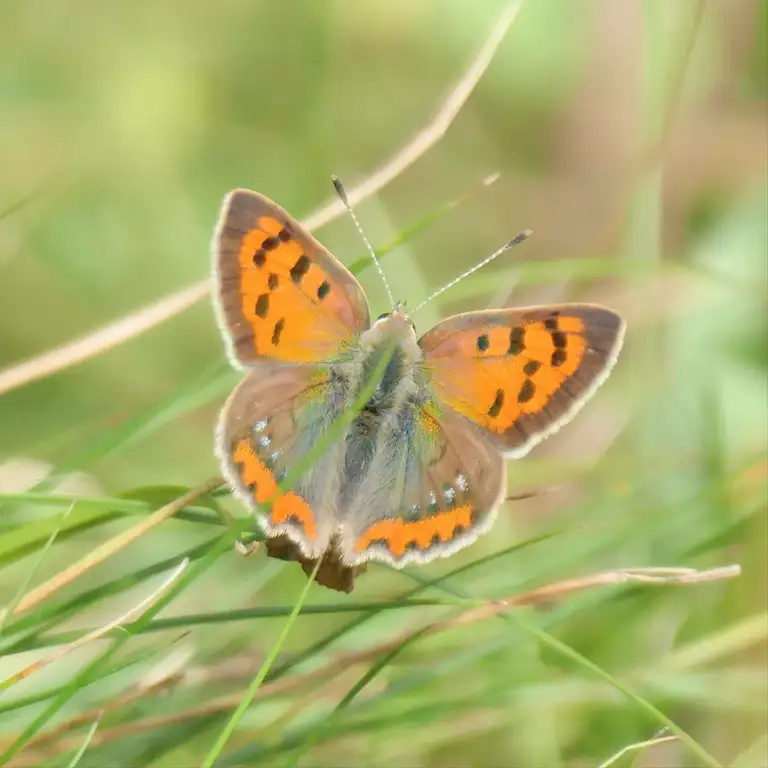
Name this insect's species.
Lycaena phlaeas
